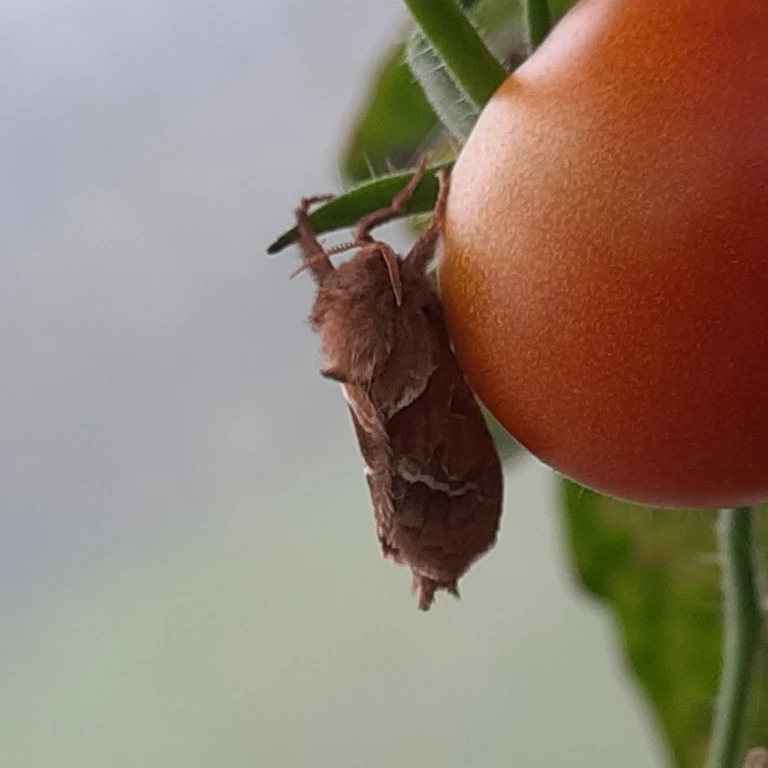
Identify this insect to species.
Triodia sylvina
